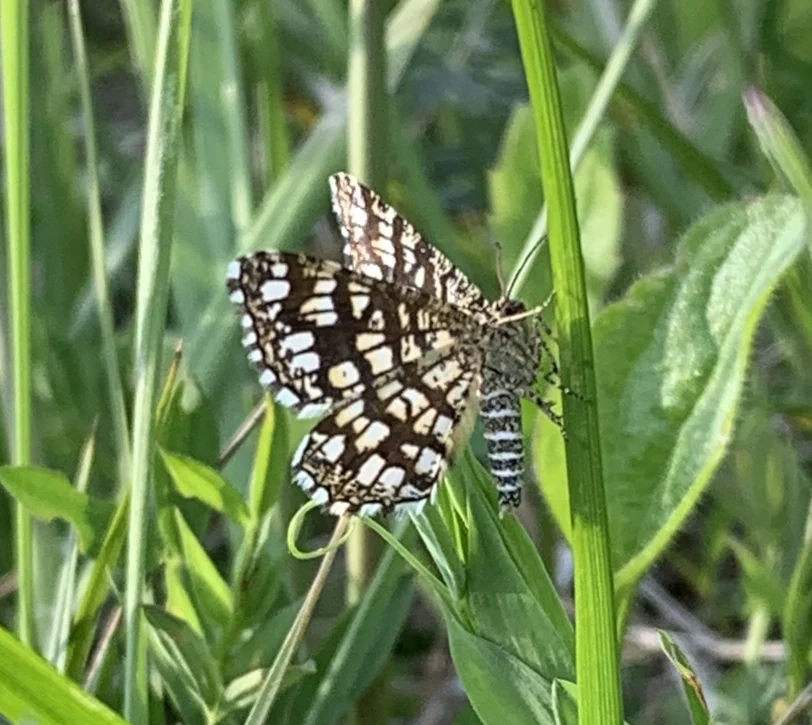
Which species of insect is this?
Chiasmia clathrata
